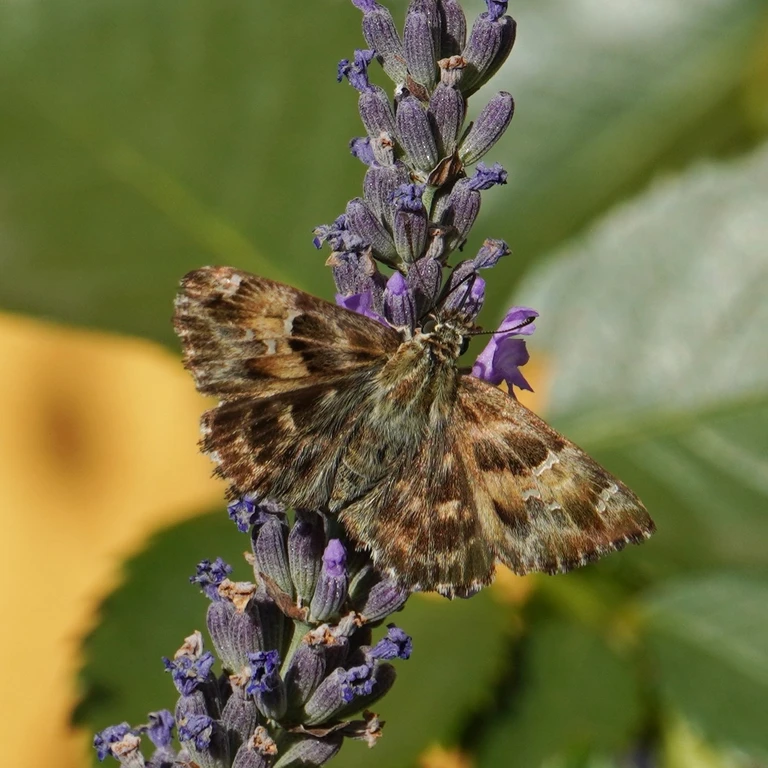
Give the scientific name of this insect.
Carcharodus alceae
